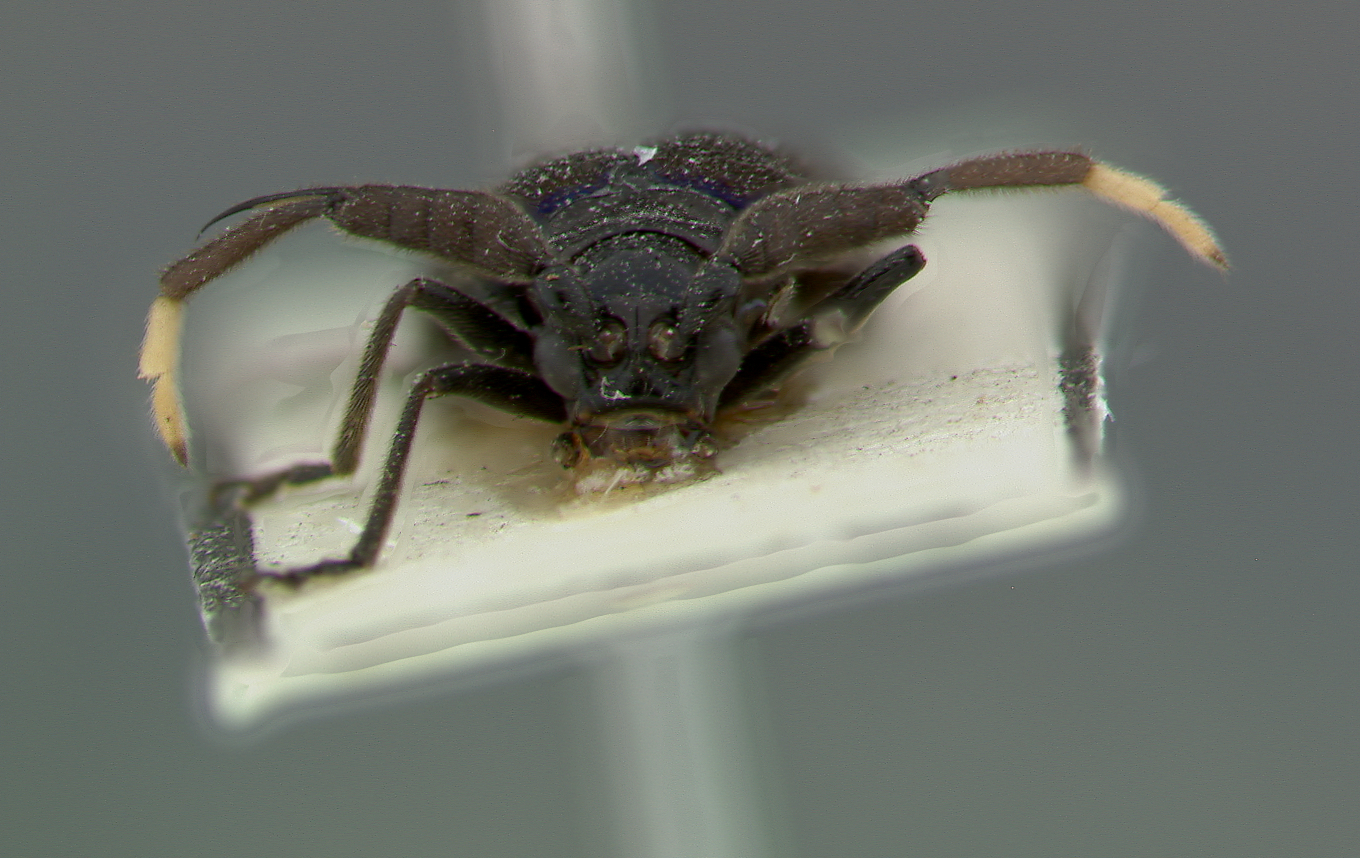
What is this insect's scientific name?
Xenoda nigricollis
